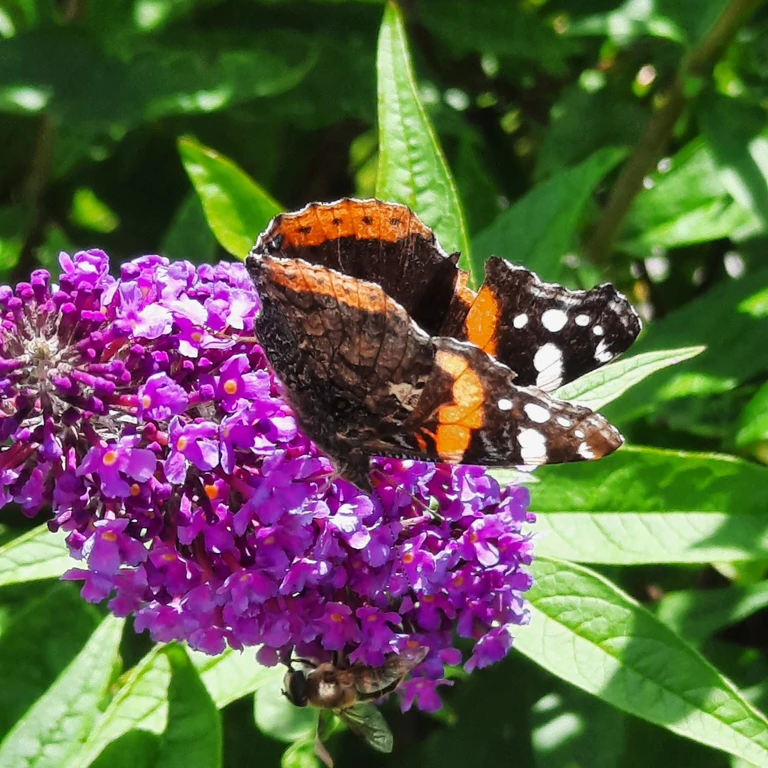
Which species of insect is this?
Vanessa atalanta
